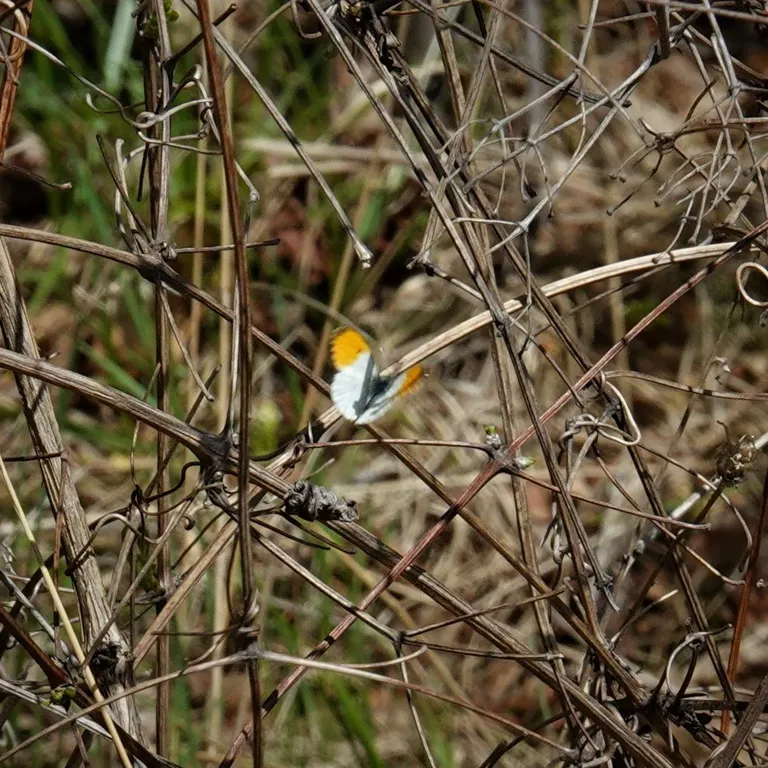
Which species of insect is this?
Anthocharis cardamines
